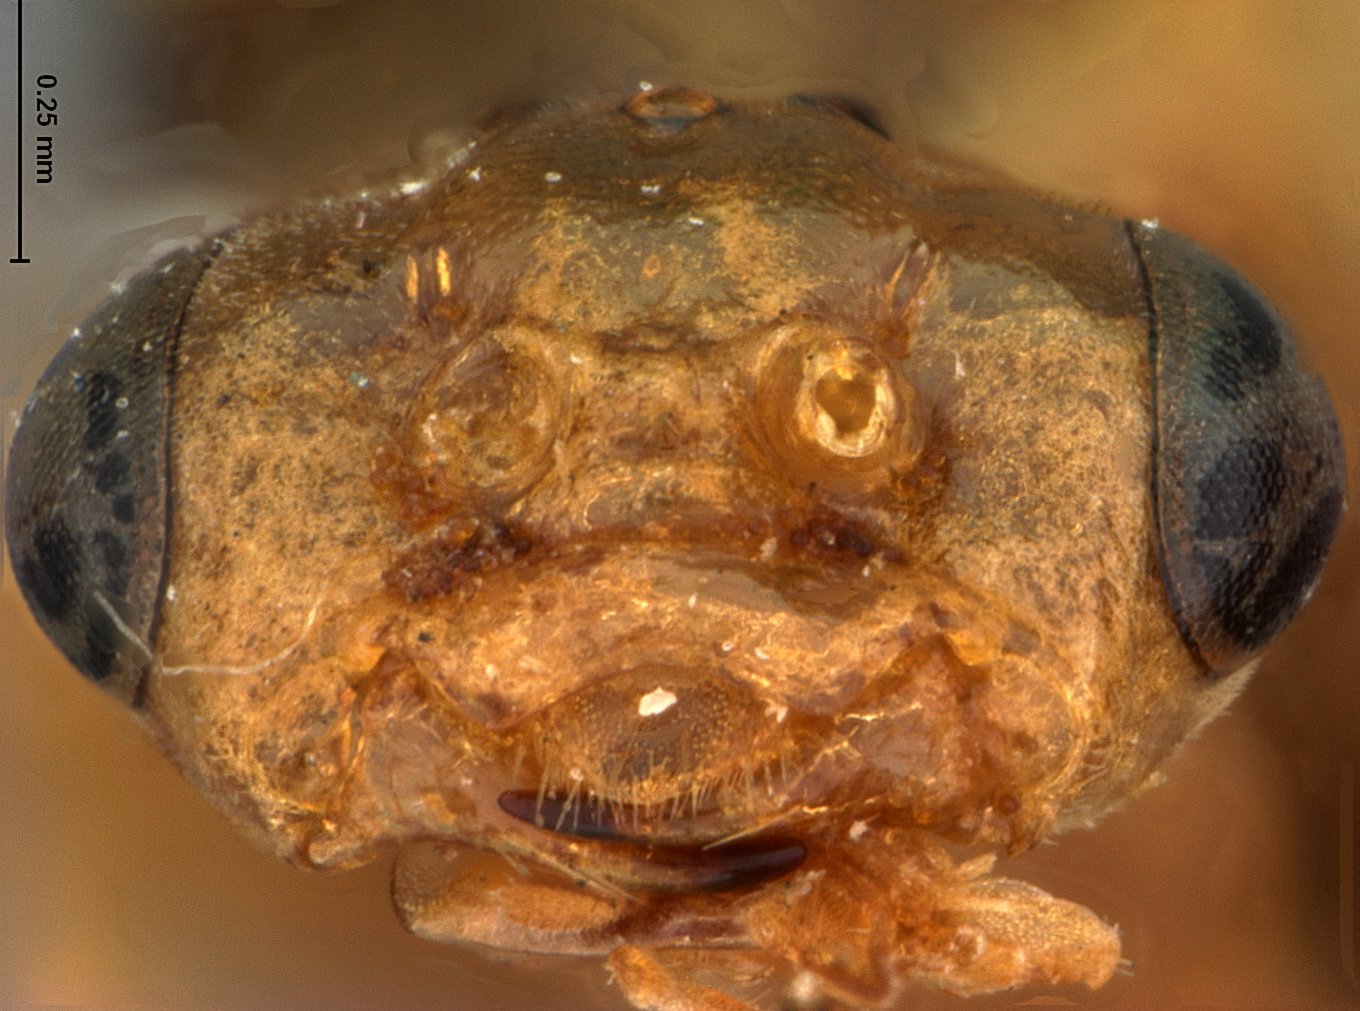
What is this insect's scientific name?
Hoplocampa lacteipennis
